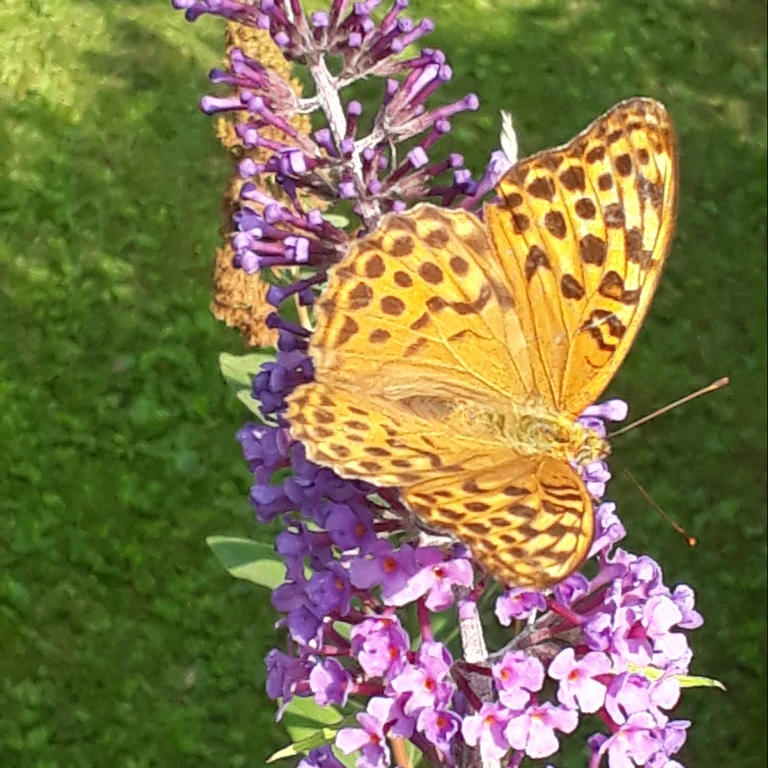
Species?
Argynnis paphia
